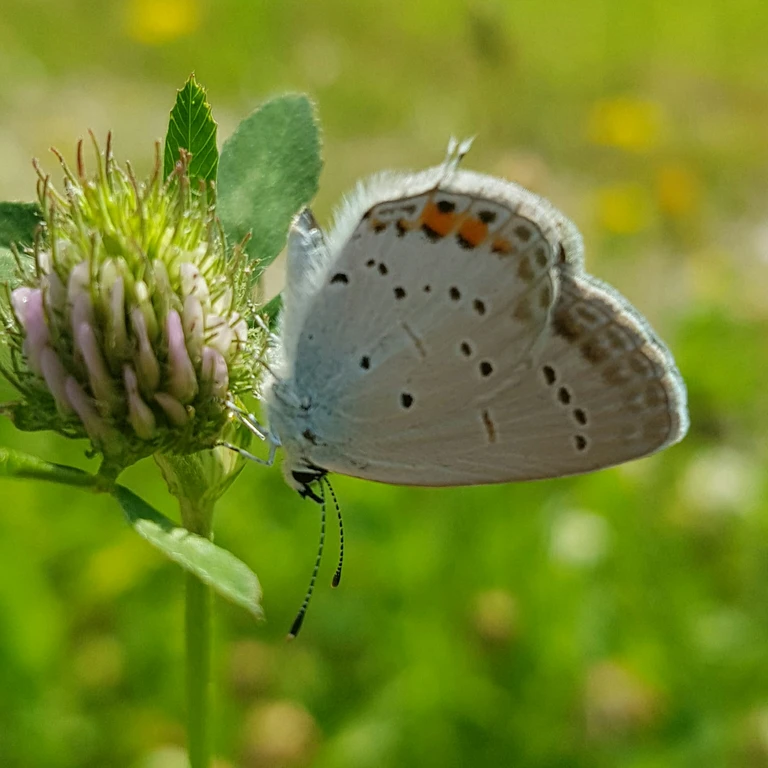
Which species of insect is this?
Cupido argiades (also Elkalyce argiades)
